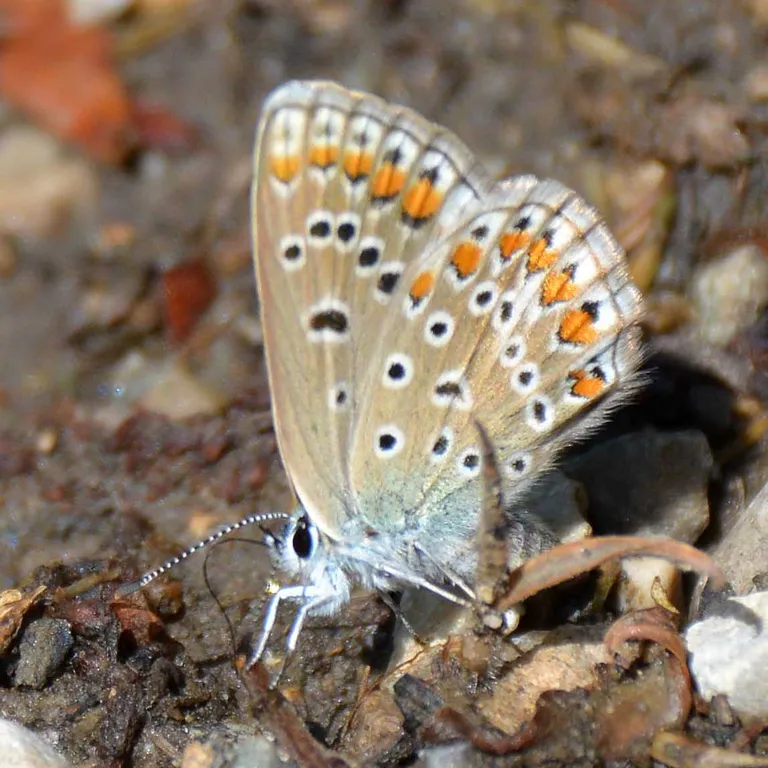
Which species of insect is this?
Polyommatus icarus
